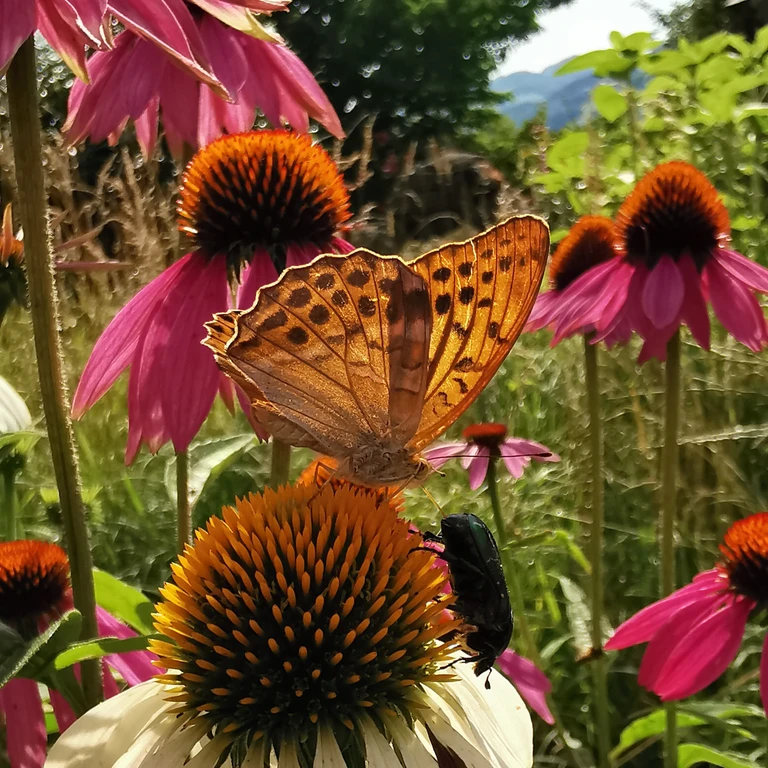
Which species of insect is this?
Argynnis paphia
